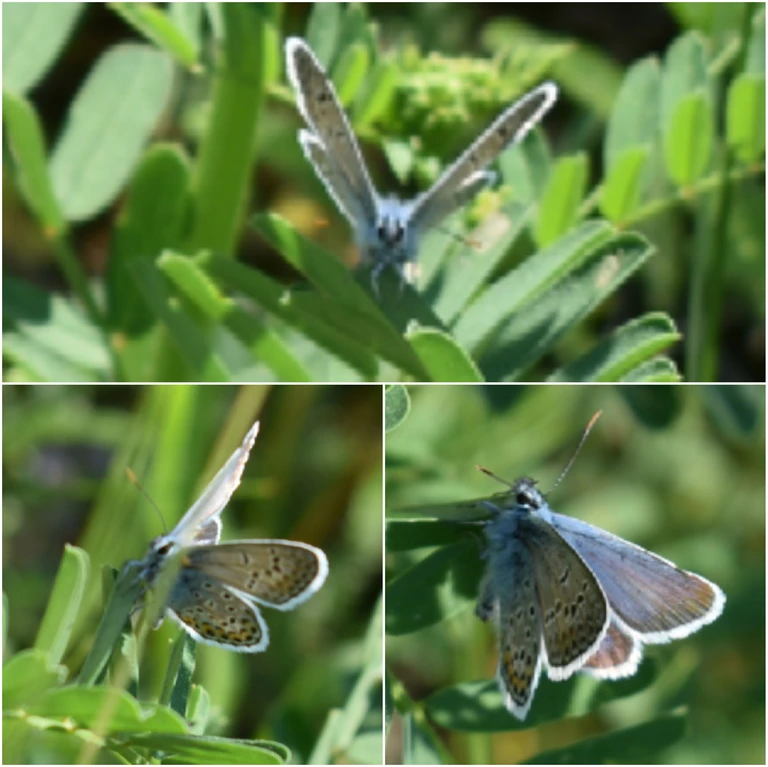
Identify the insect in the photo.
Plebejus argus
